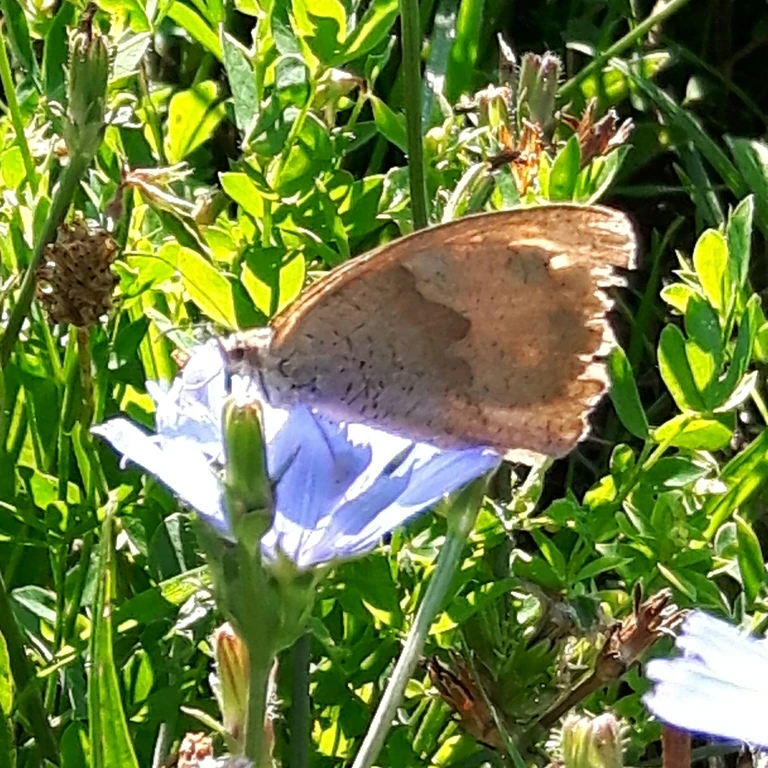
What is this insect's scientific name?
Maniola jurtina
